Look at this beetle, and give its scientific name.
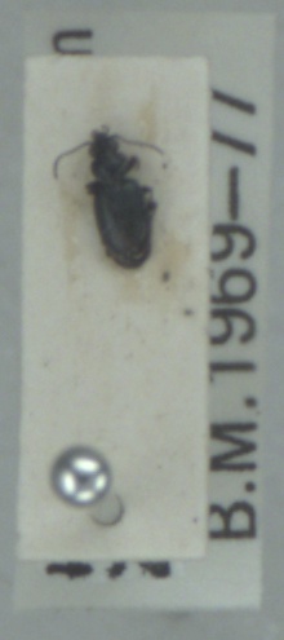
Bembidion minimum
